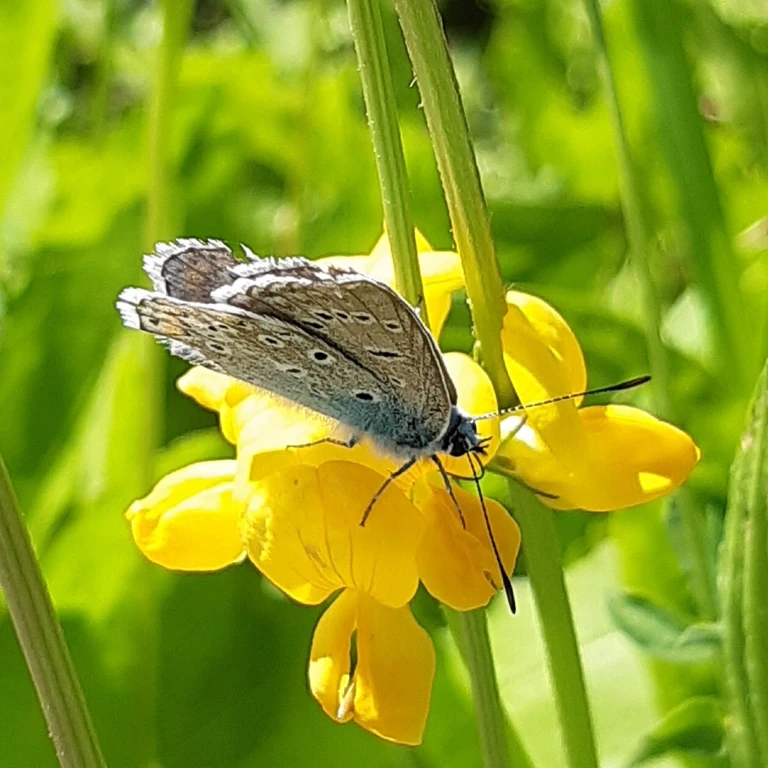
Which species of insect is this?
Polyommatus icarus
